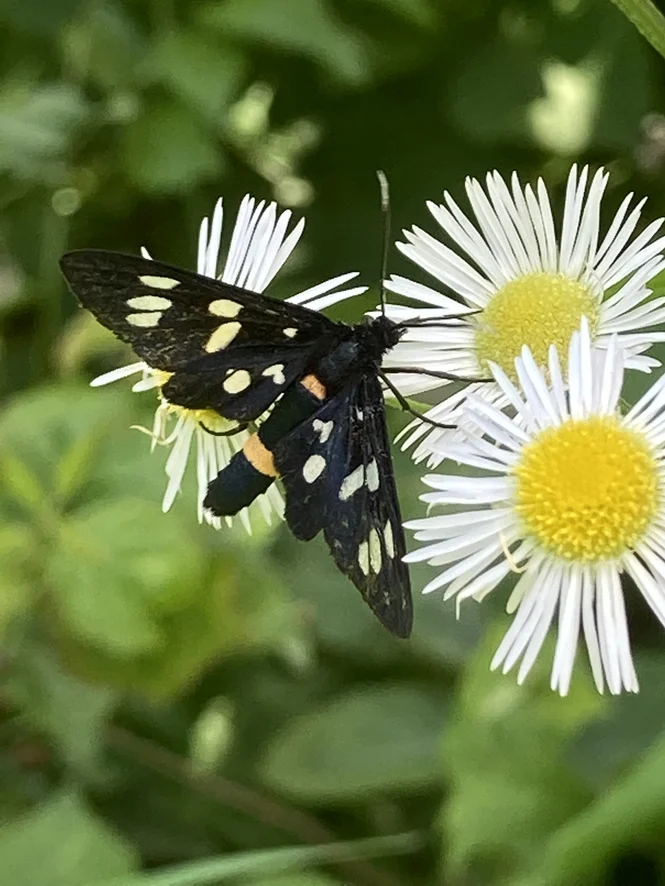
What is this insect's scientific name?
Amata phegea
